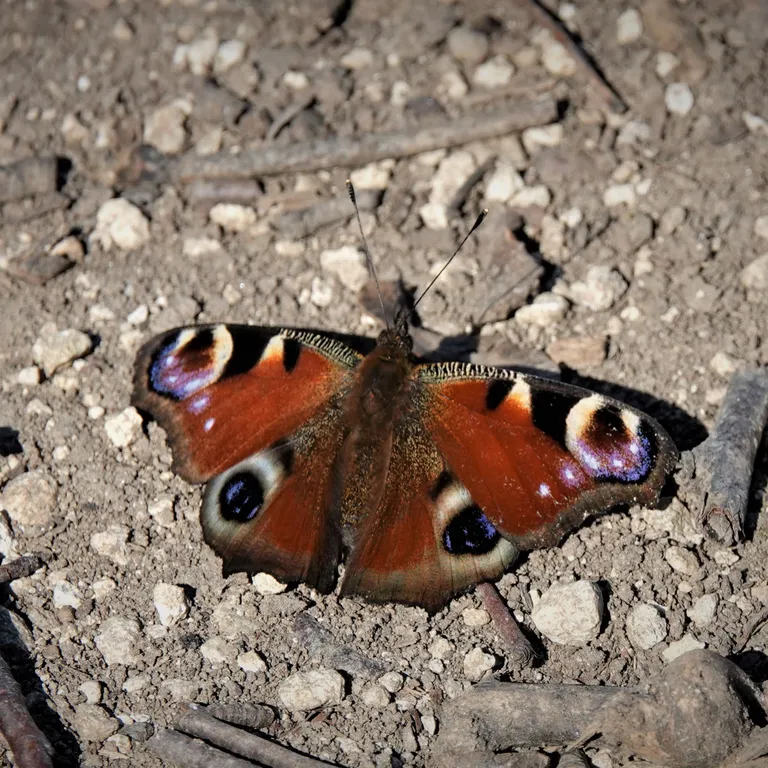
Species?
Aglais io
